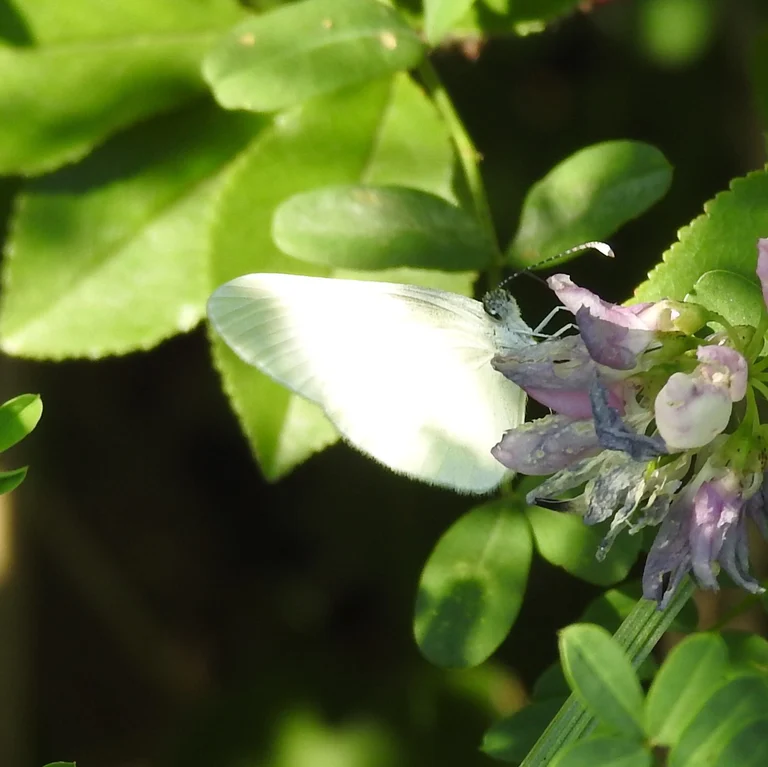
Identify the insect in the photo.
Leptidea sinapis/juvernica
